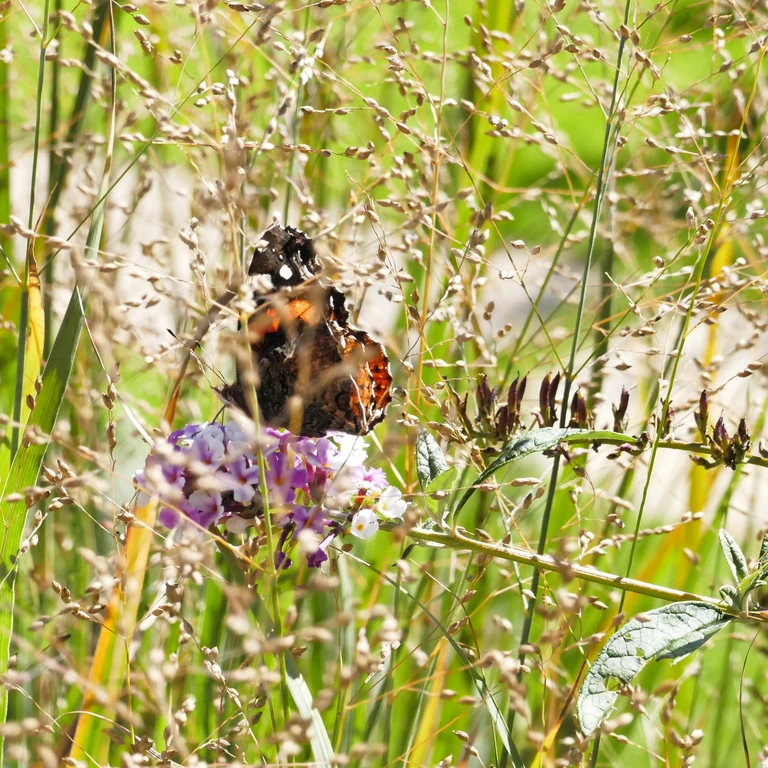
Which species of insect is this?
Vanessa atalanta
